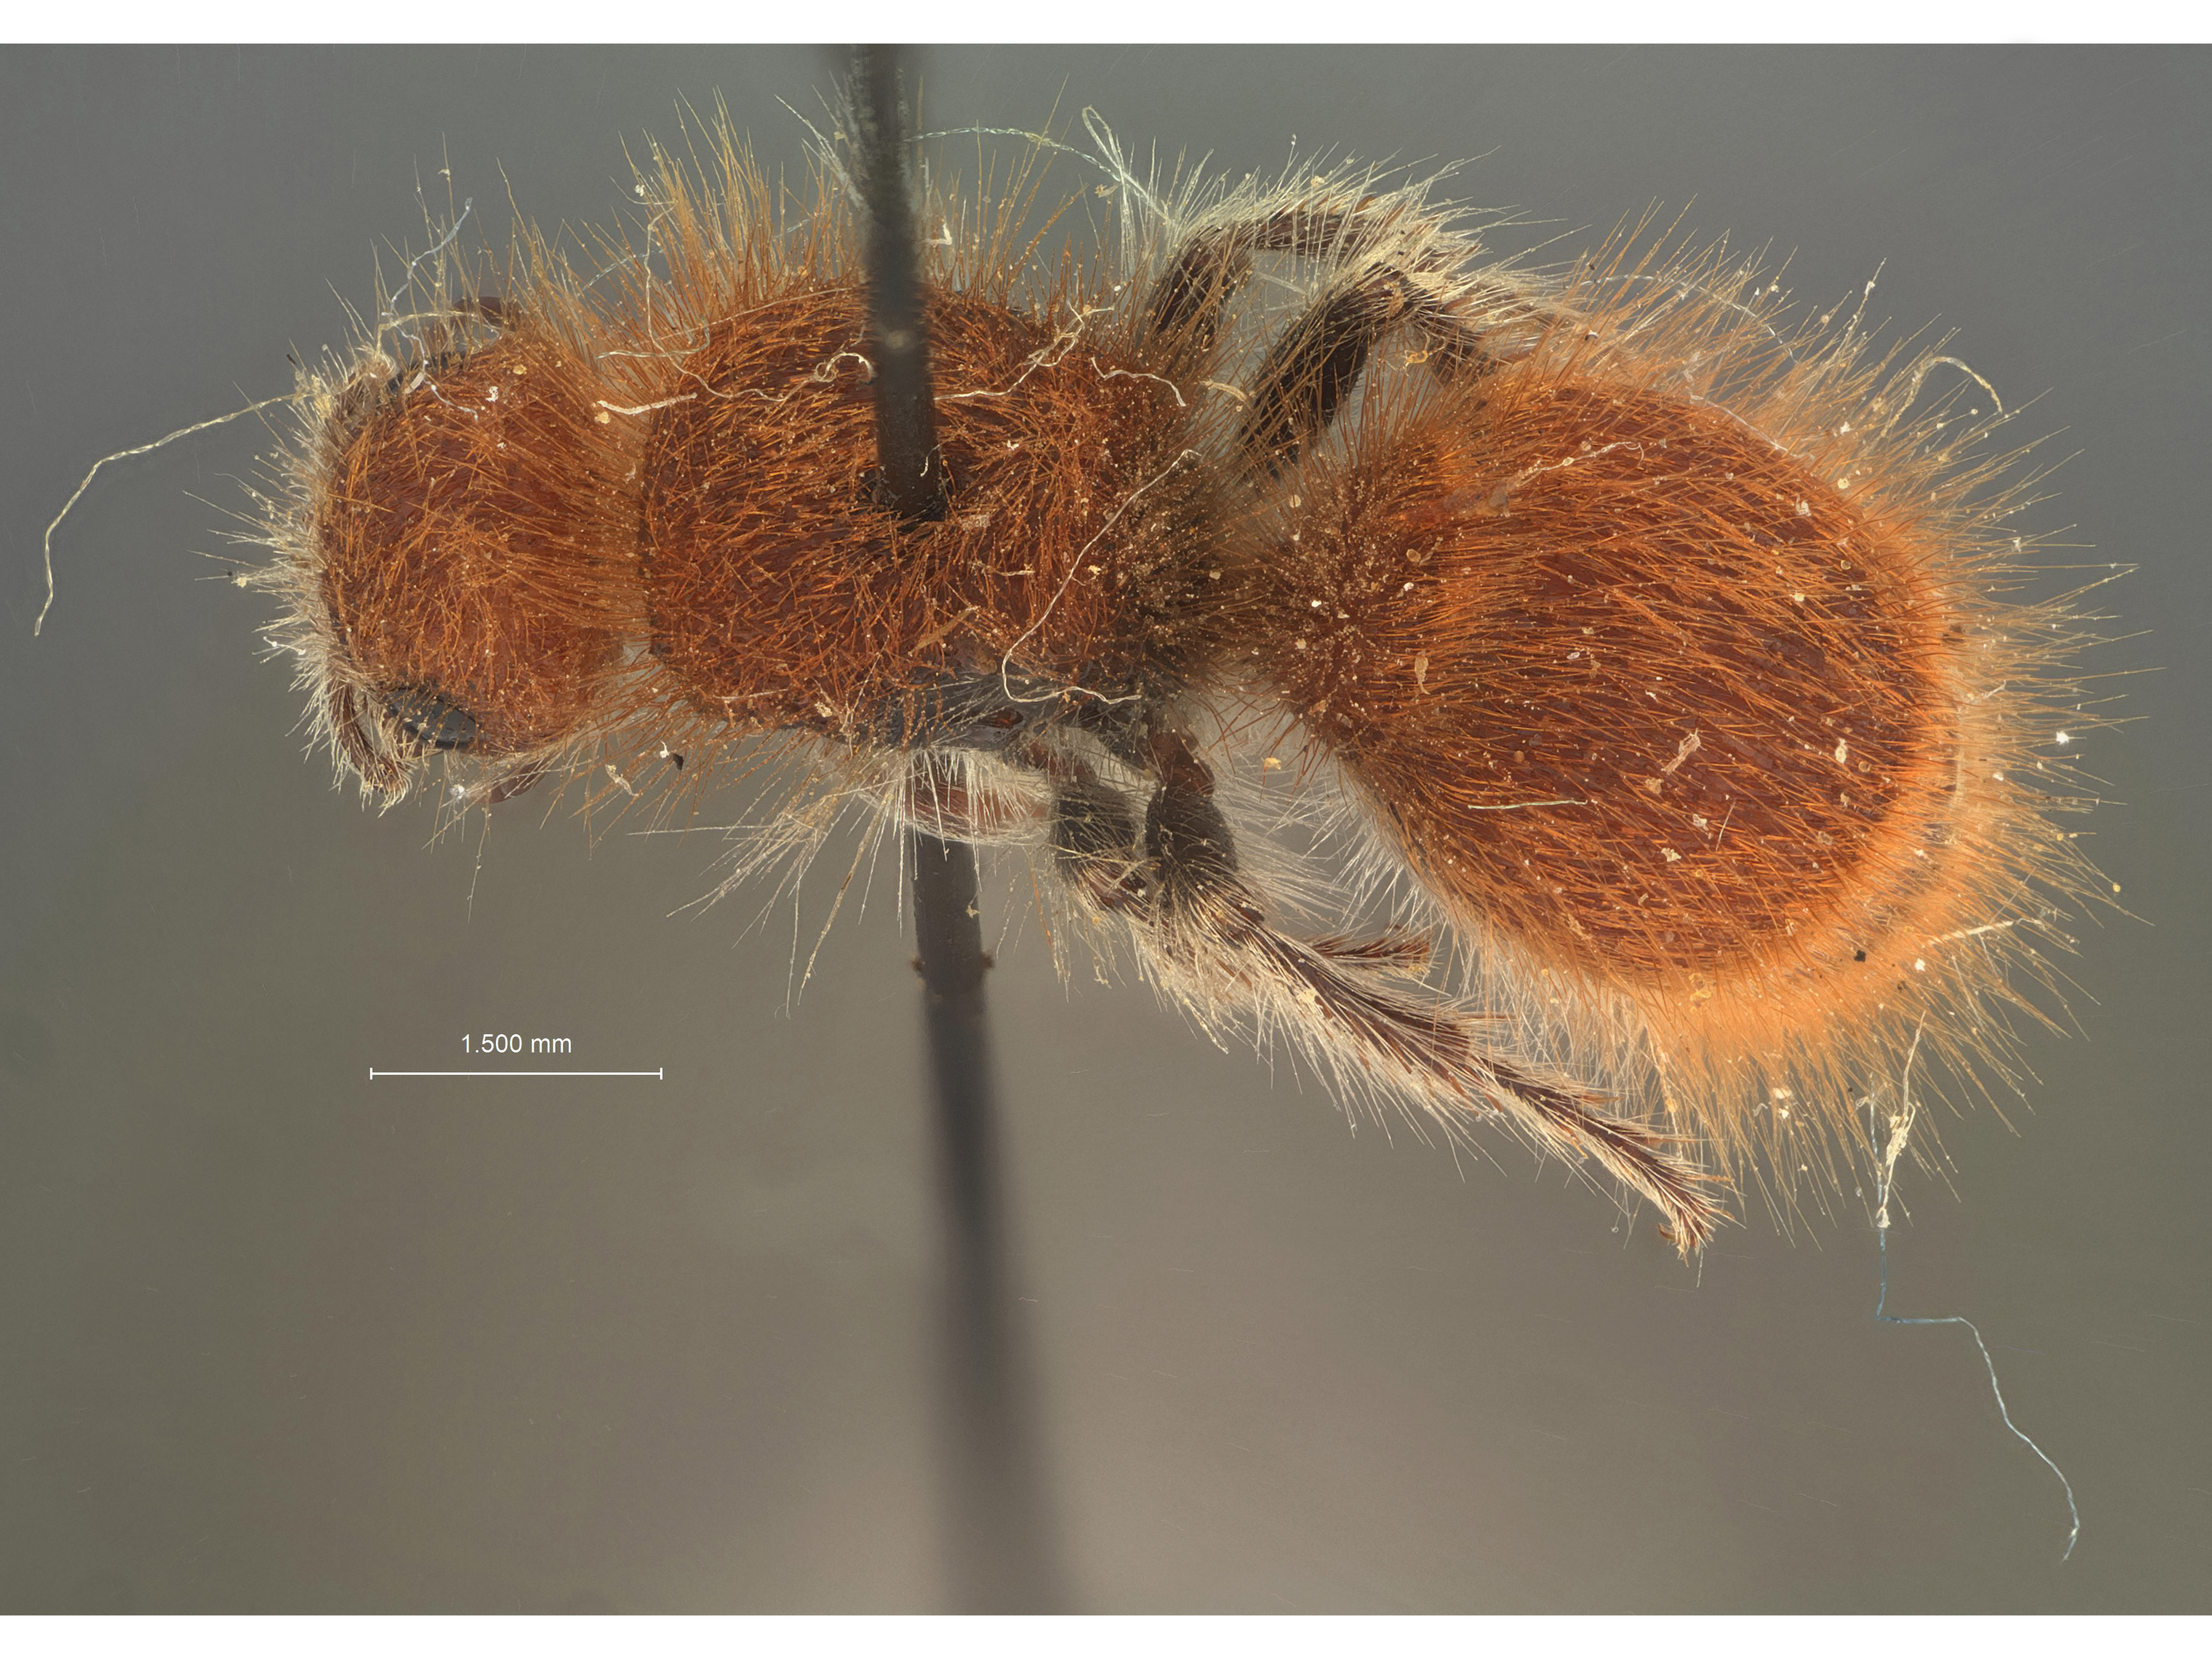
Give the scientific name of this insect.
Dasymutilla sumneriella
